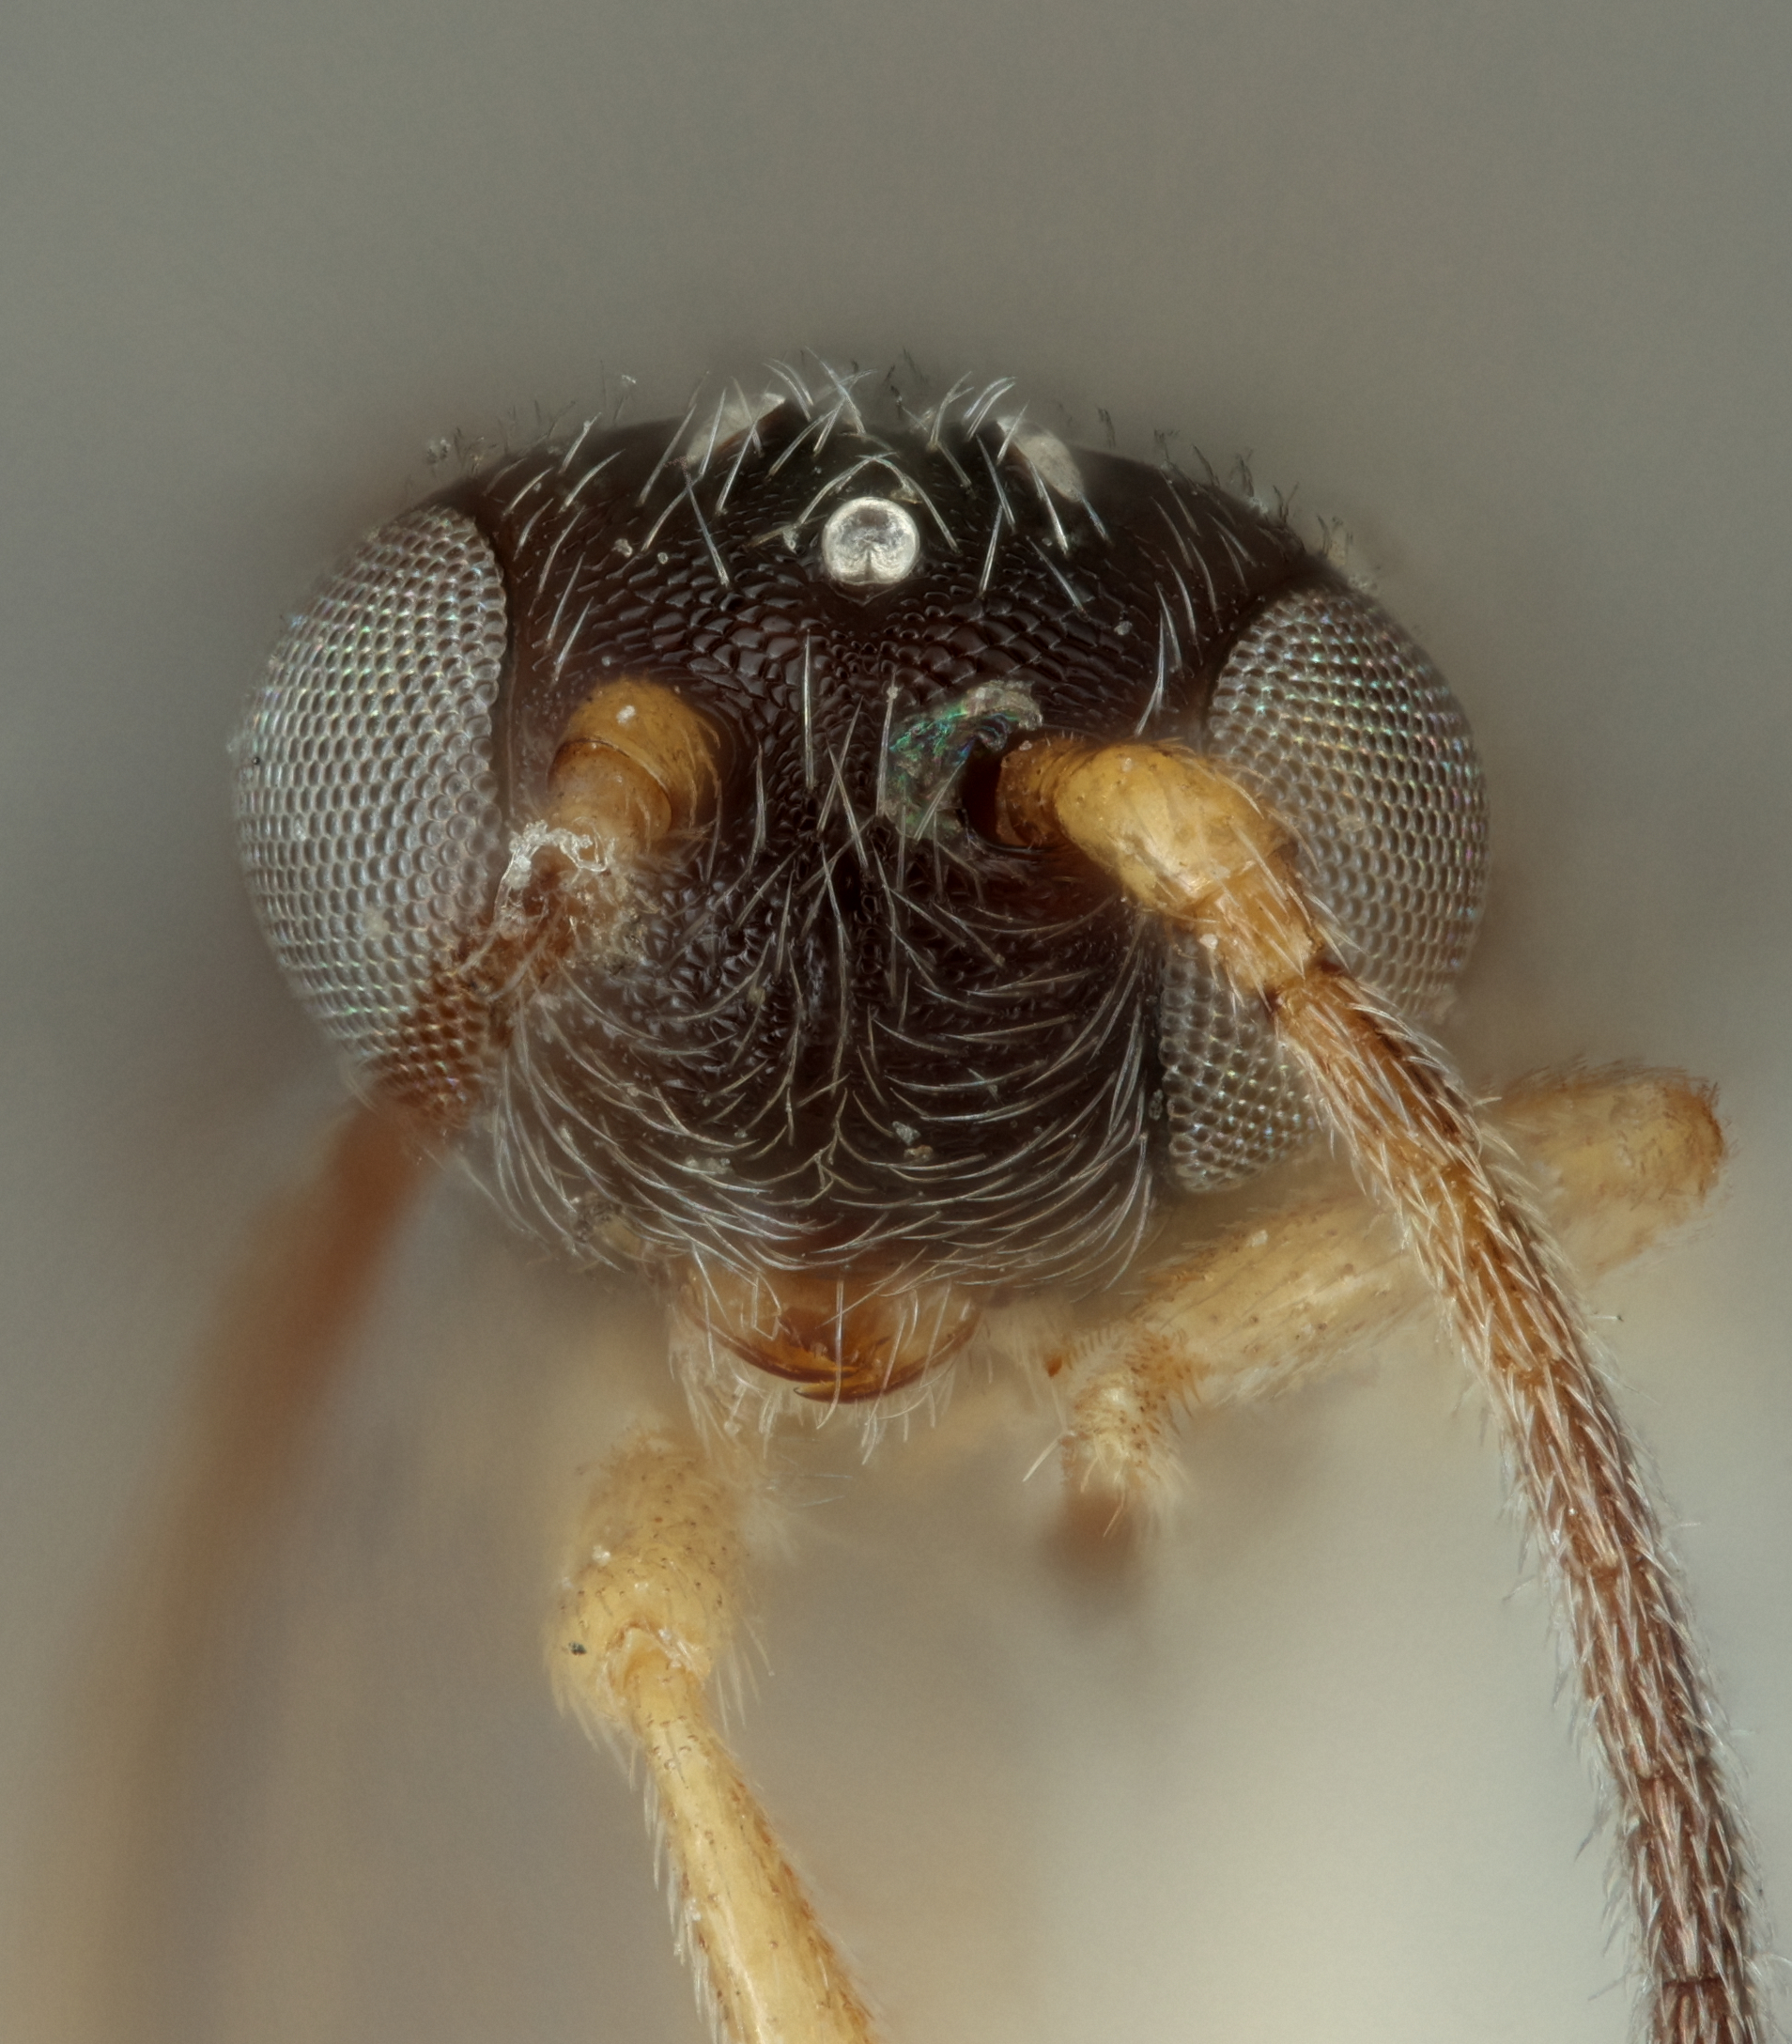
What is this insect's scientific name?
Pseudognaptodon curticauda
